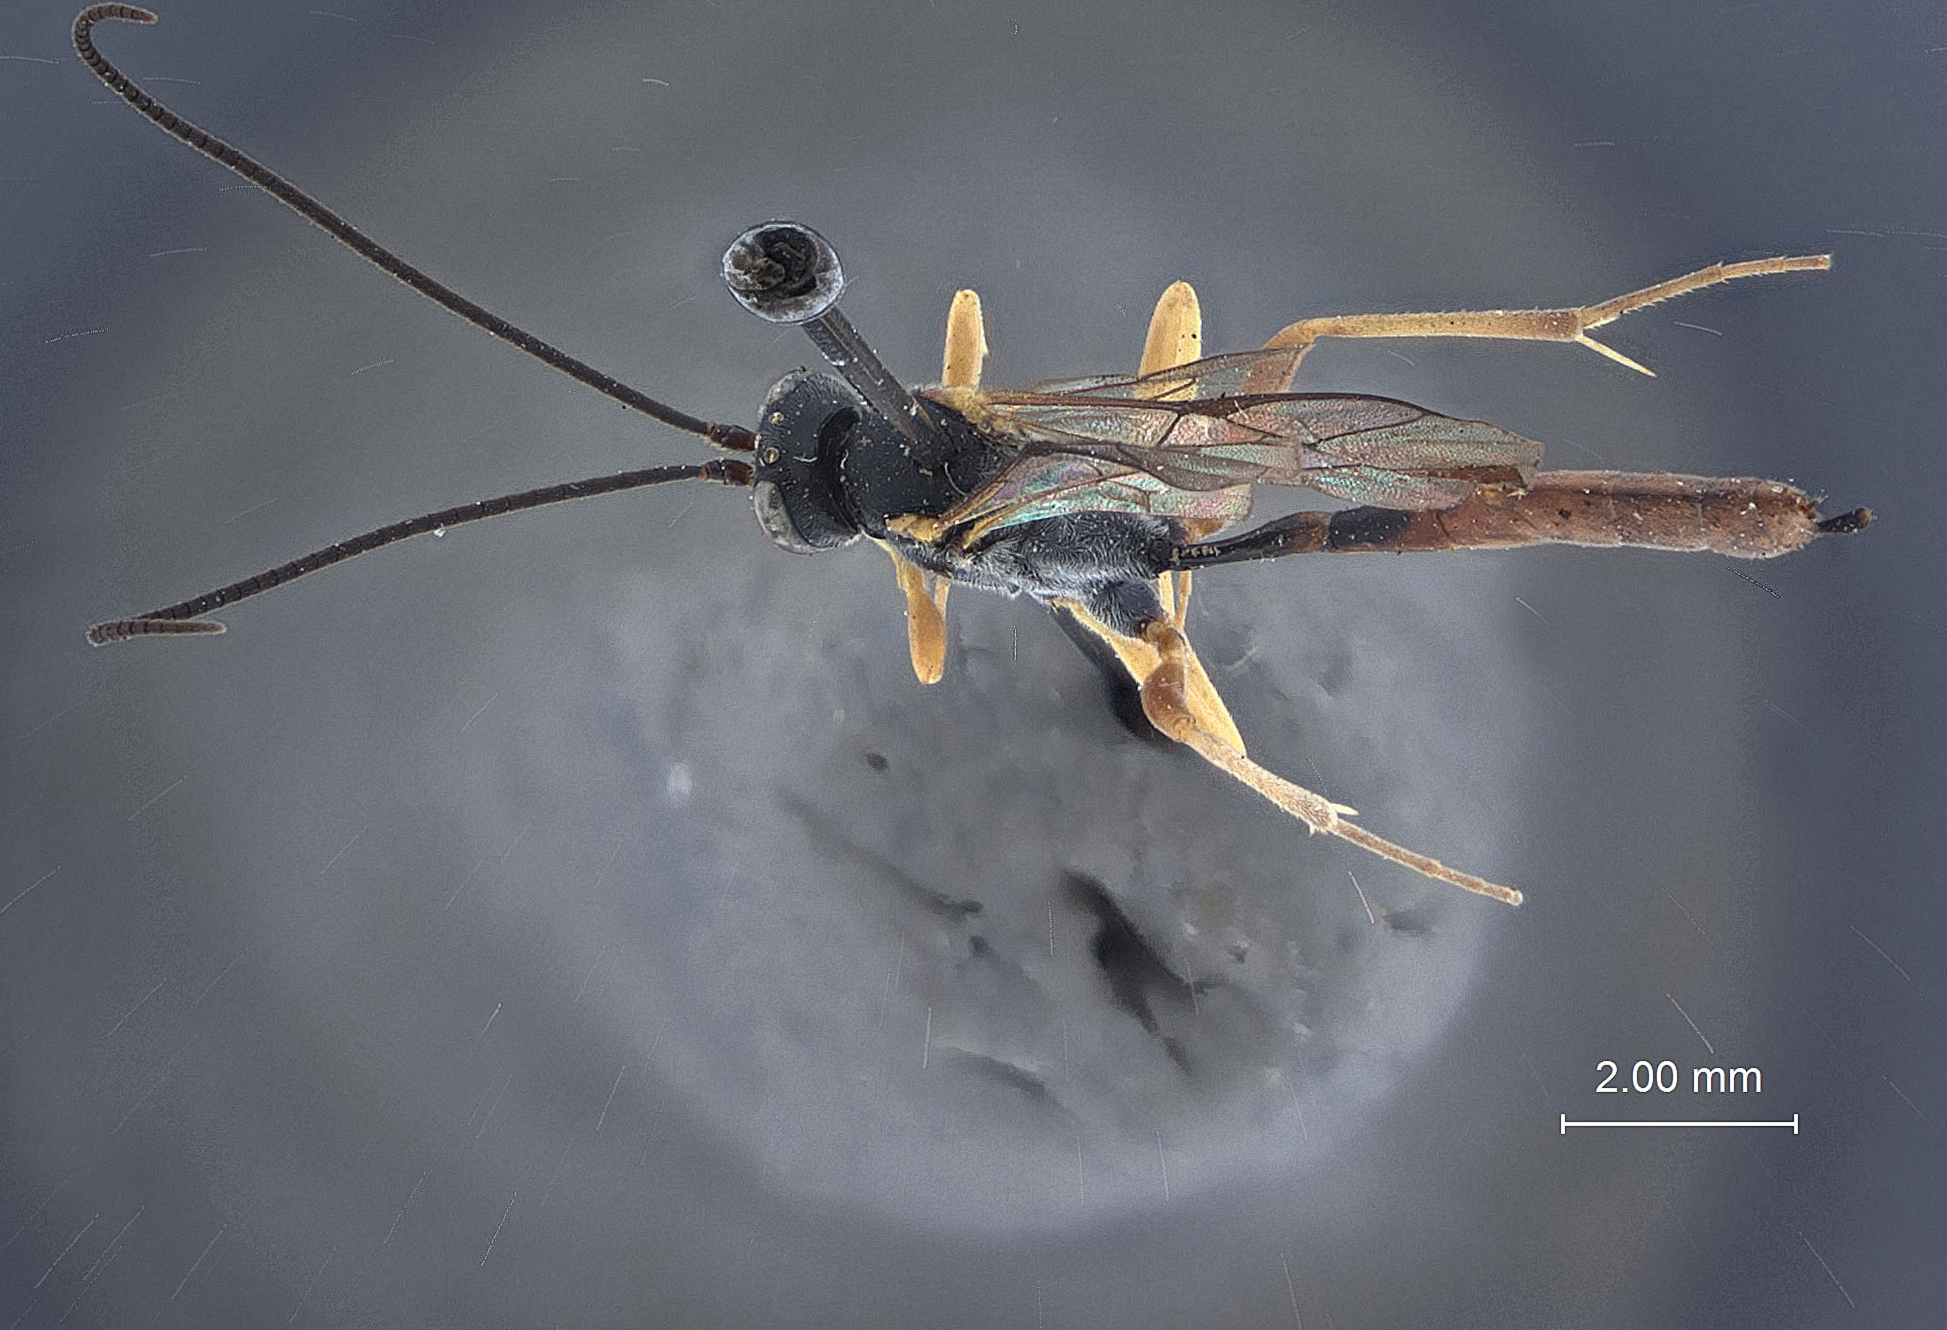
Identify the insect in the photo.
Campoplegidea gracilis
